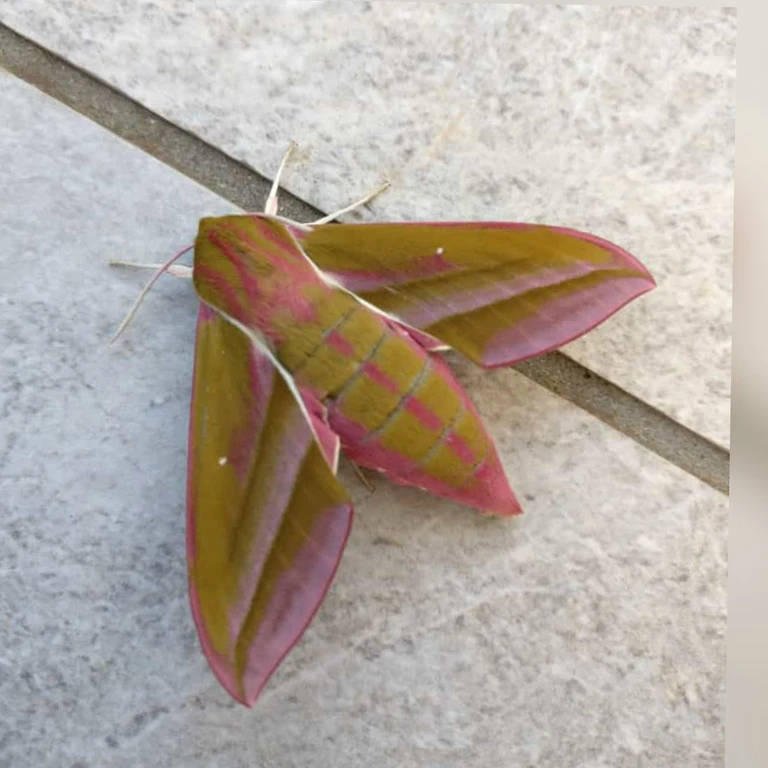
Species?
Deilephila elpenor
